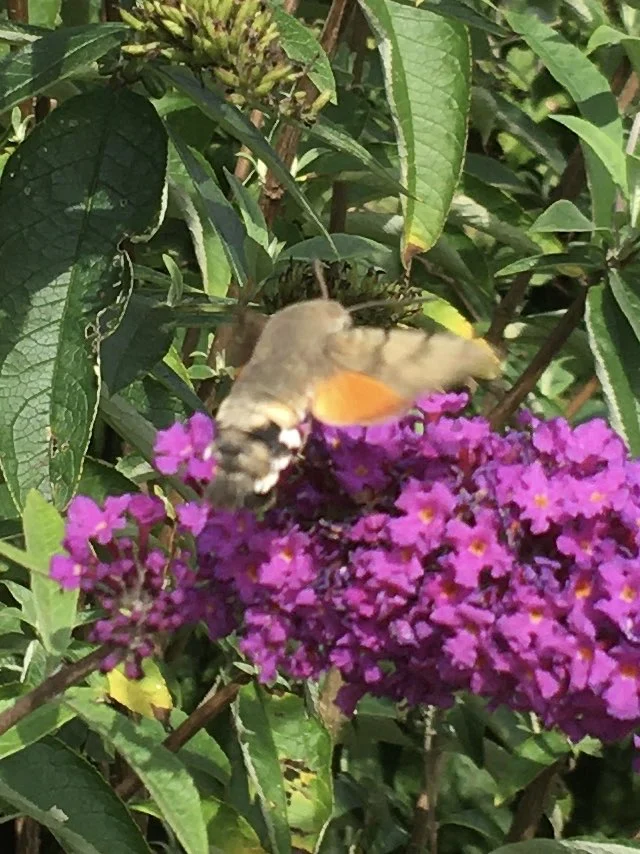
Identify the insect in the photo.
Macroglossum stellatarum
